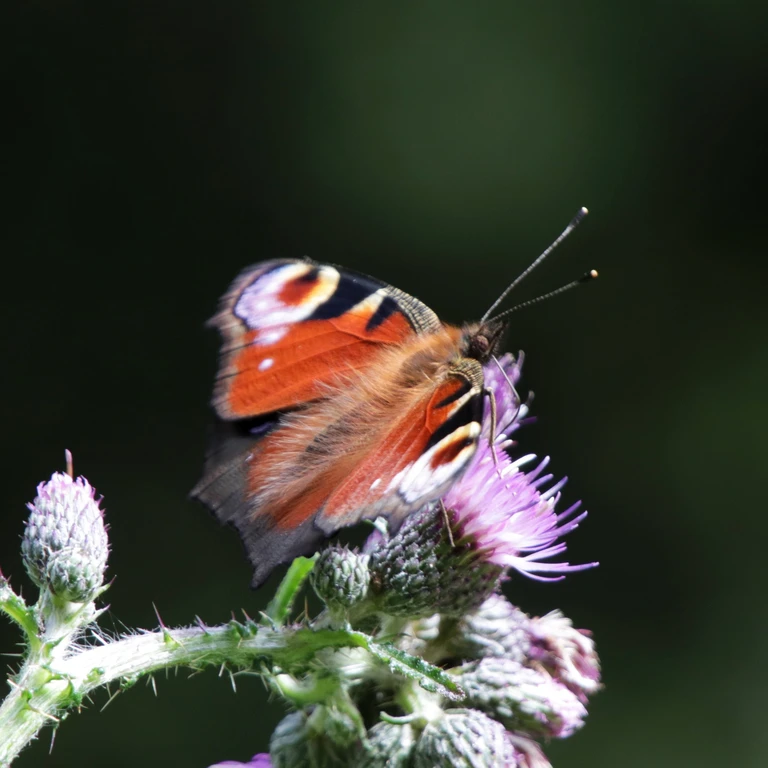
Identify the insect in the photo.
Aglais io
